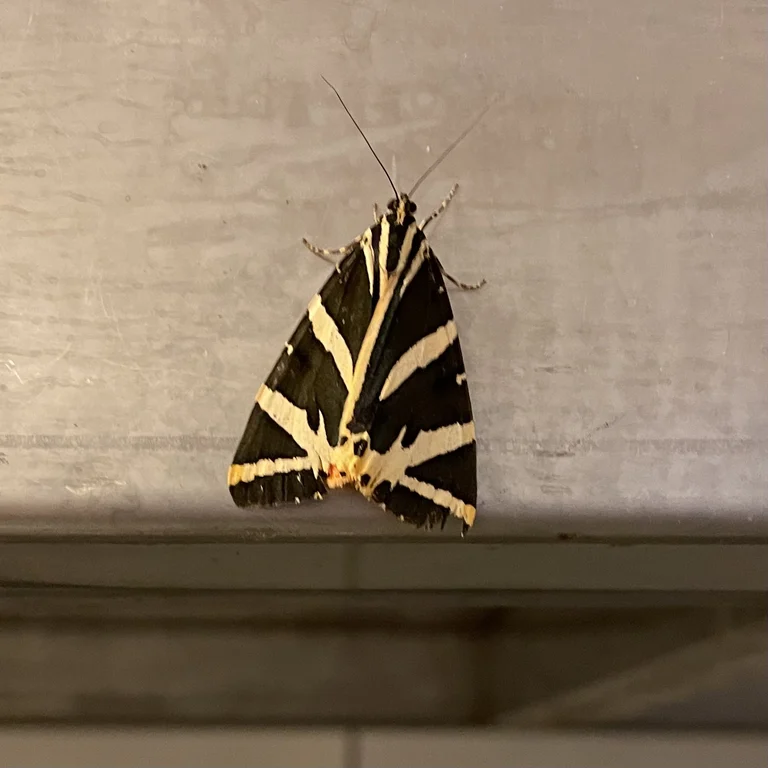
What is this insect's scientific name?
Euplagia quadripunctaria
